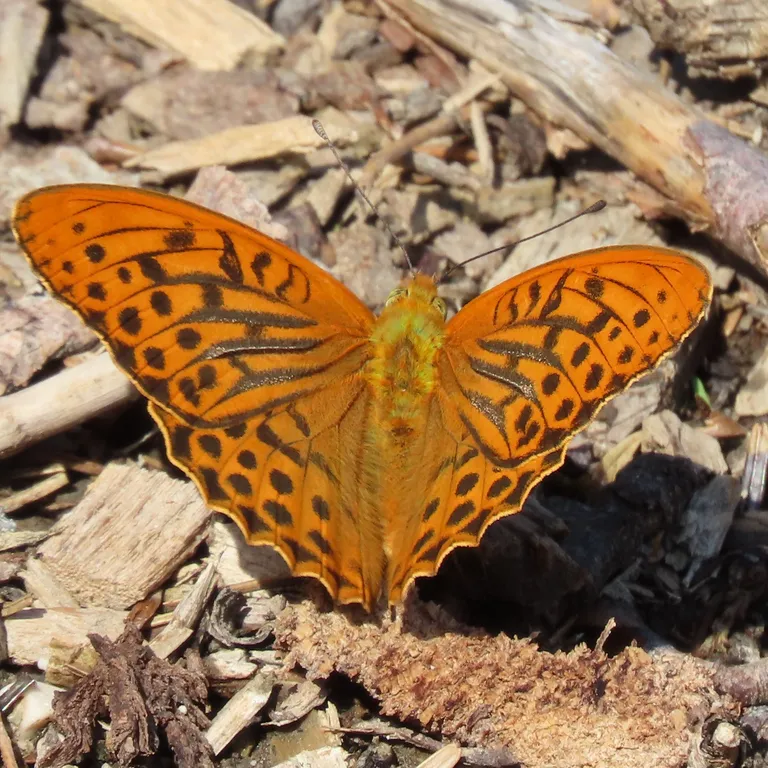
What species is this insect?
Argynnis paphia
